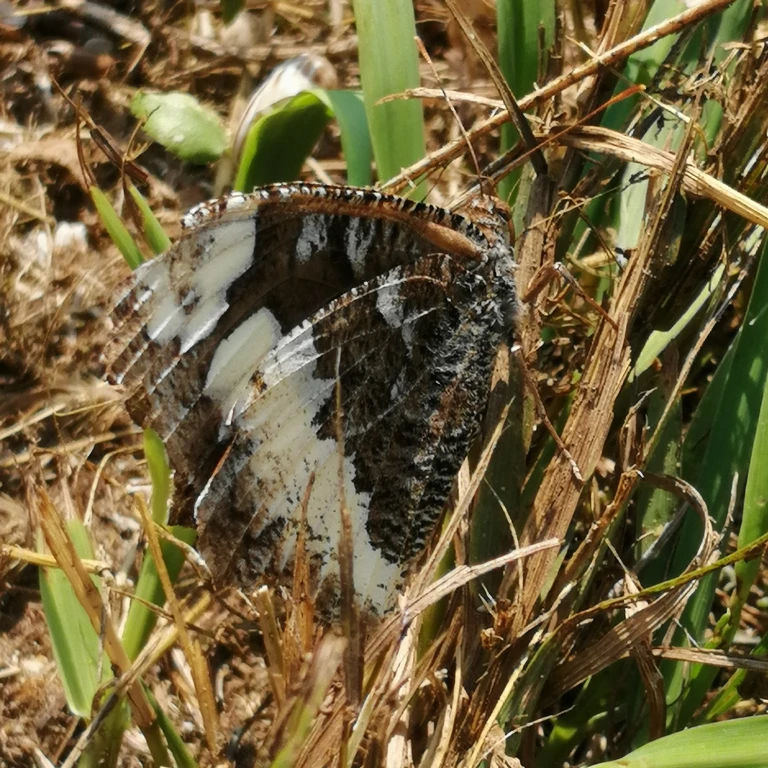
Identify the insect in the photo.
Brintesia circe
